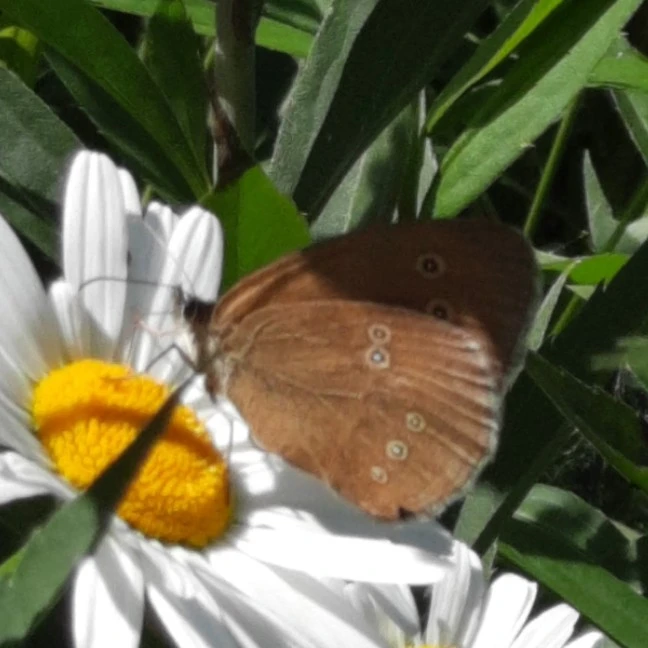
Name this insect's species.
Aphantopus hyperantus
